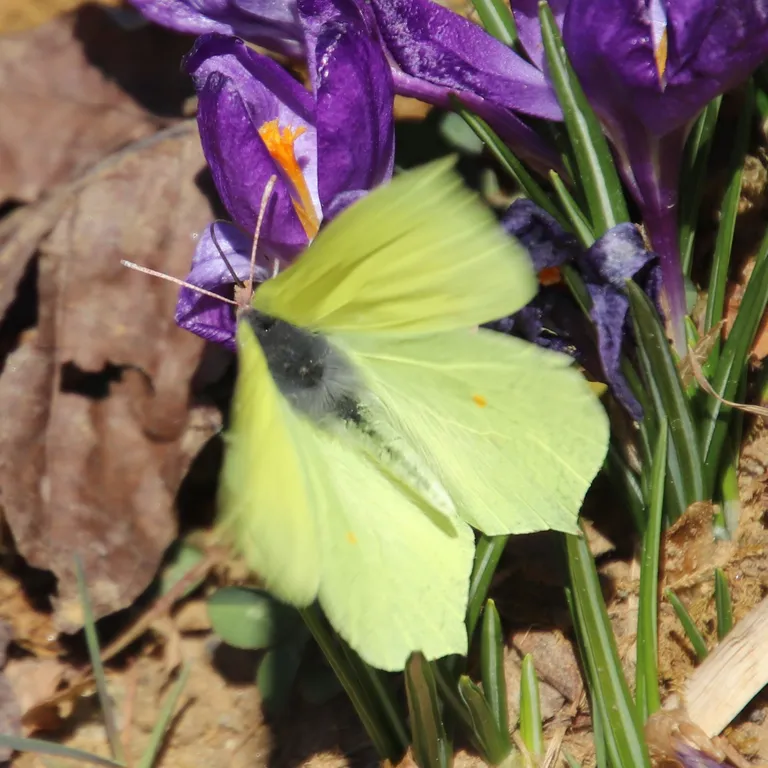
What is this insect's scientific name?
Gonepteryx rhamni
